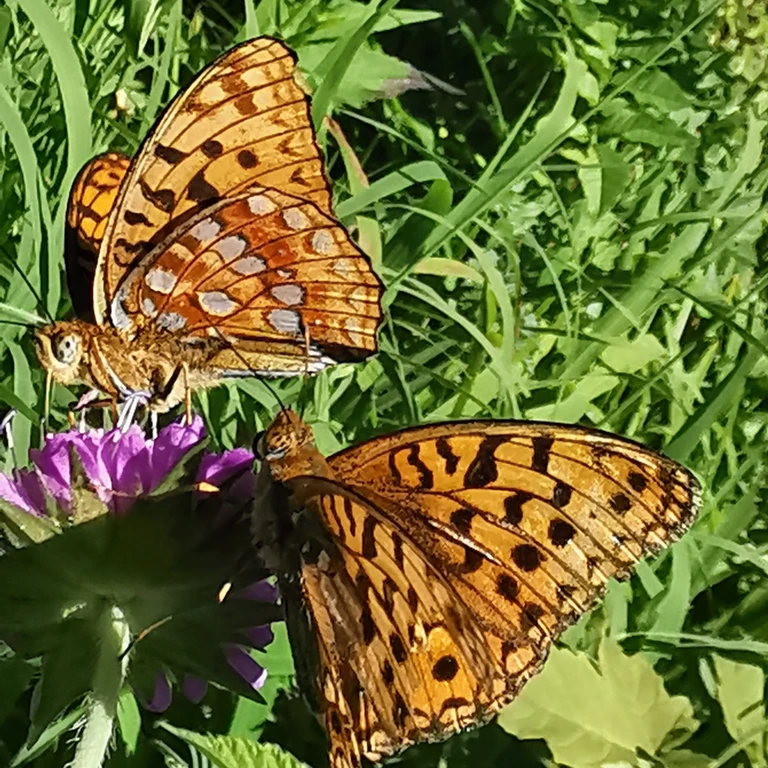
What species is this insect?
Fabriciana adippe
